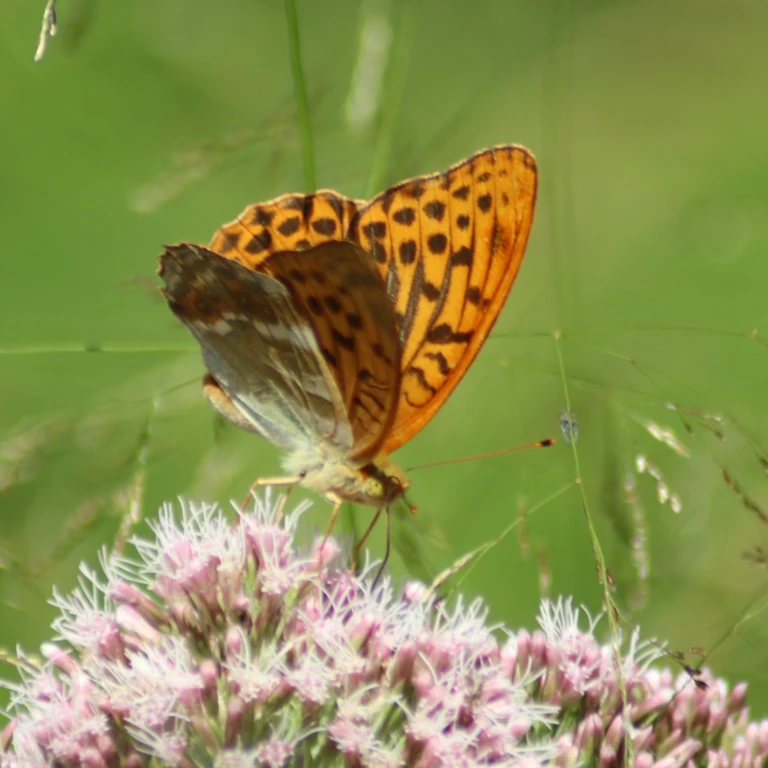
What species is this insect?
Argynnis paphia
